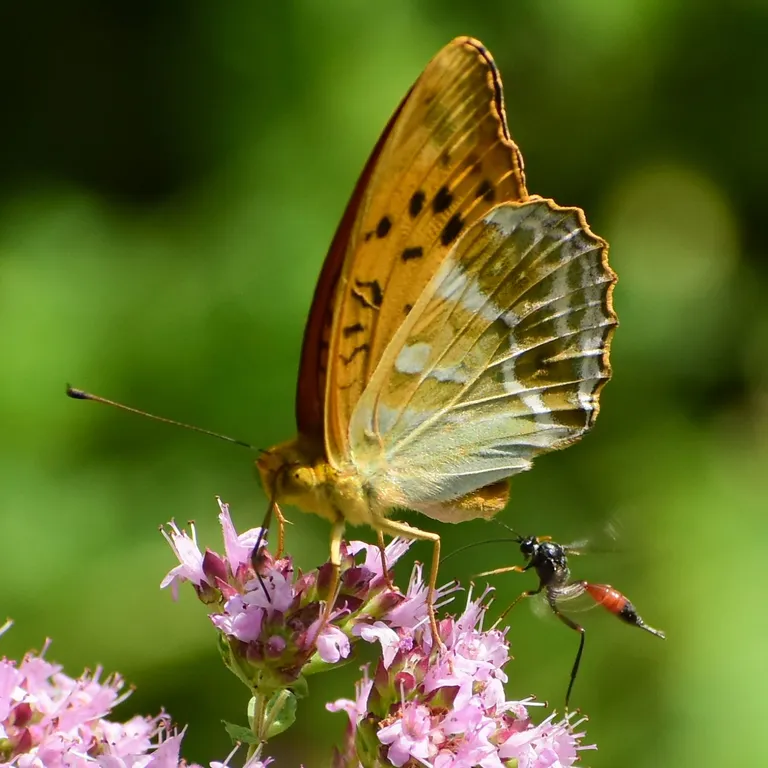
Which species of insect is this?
Argynnis paphia
